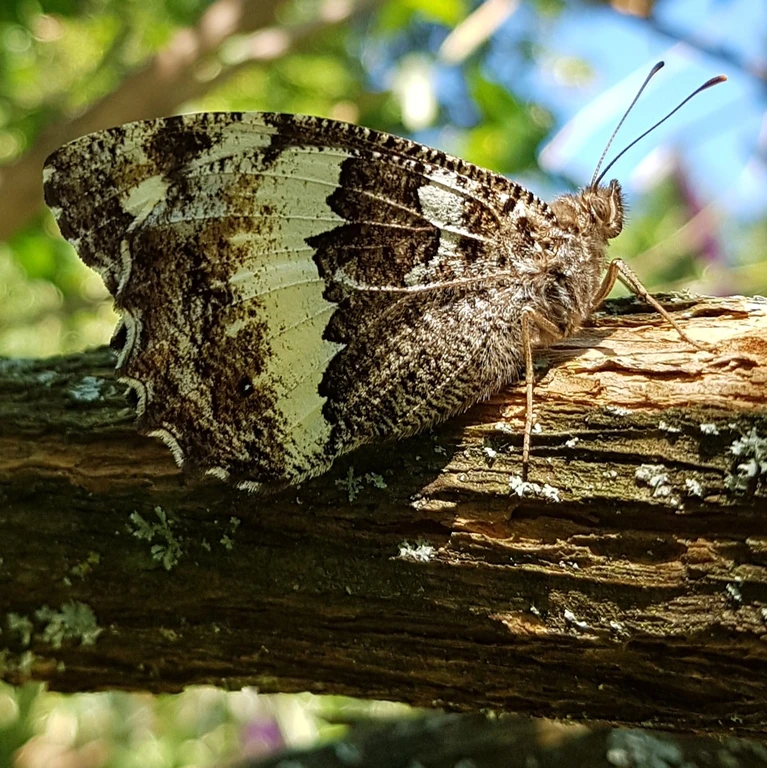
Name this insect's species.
Brintesia circe
